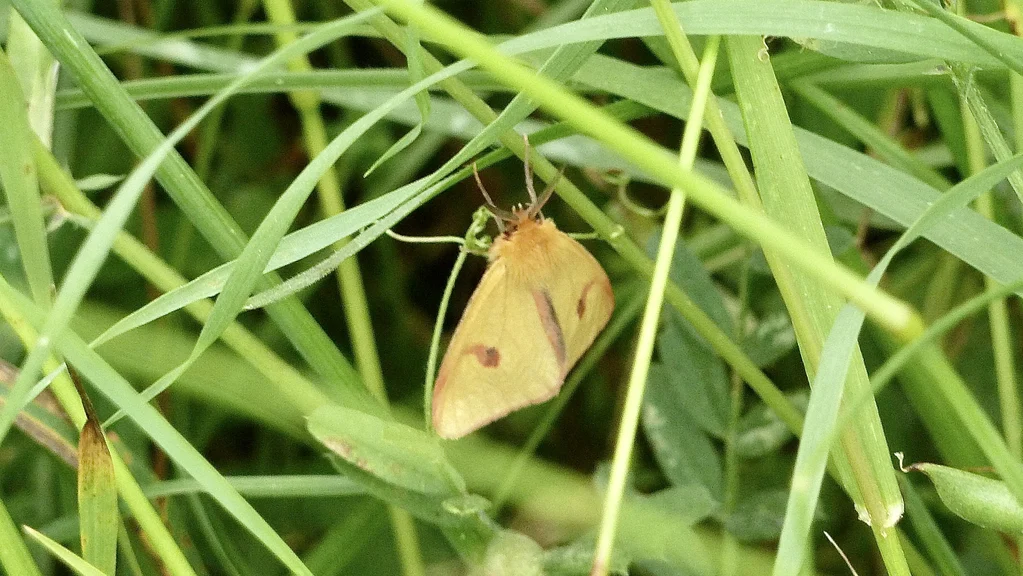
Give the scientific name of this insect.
Diacrisia sannio
